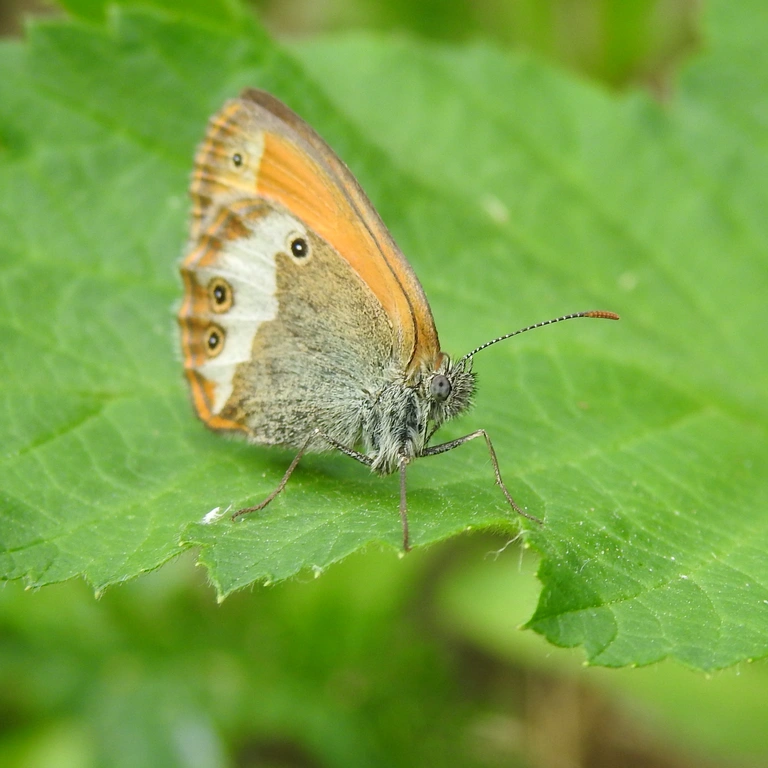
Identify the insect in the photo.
Coenonympha arcania
